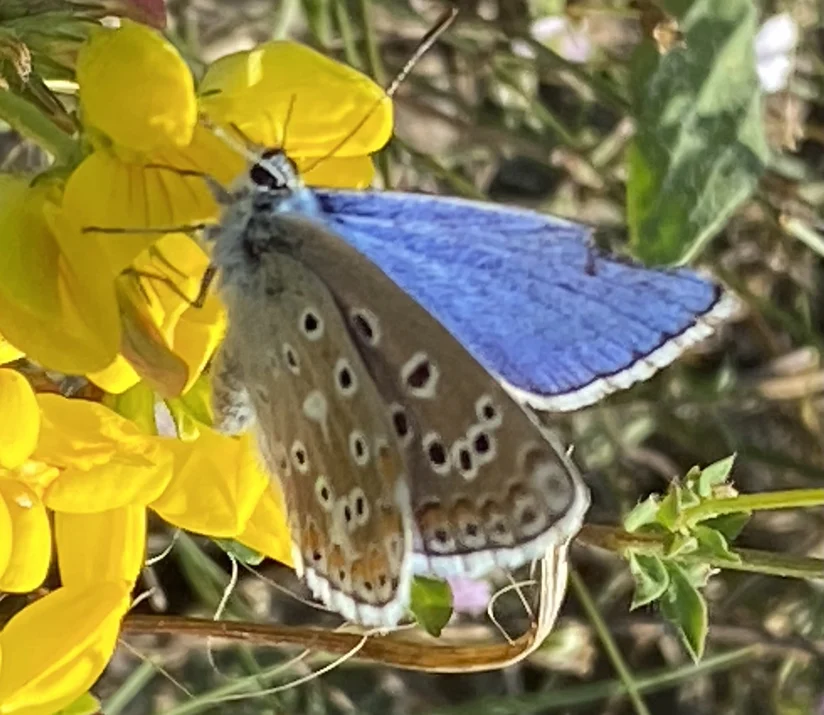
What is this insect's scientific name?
Lysandra bellargus
